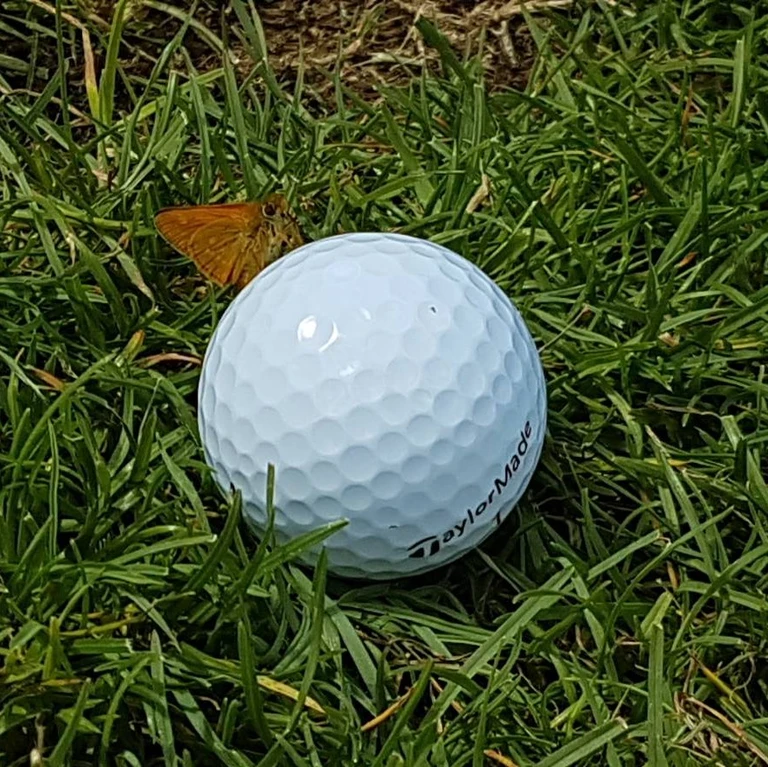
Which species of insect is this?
Ochlodes sylvanus (also Ochlodes venata)
